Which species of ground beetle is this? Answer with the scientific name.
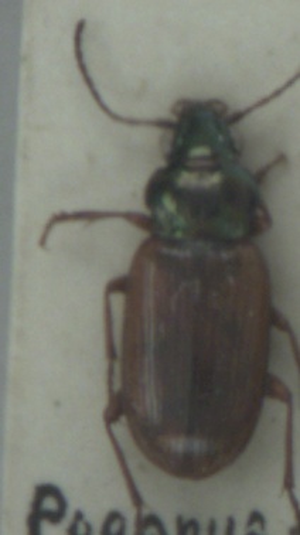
Pogonus luridipennis
